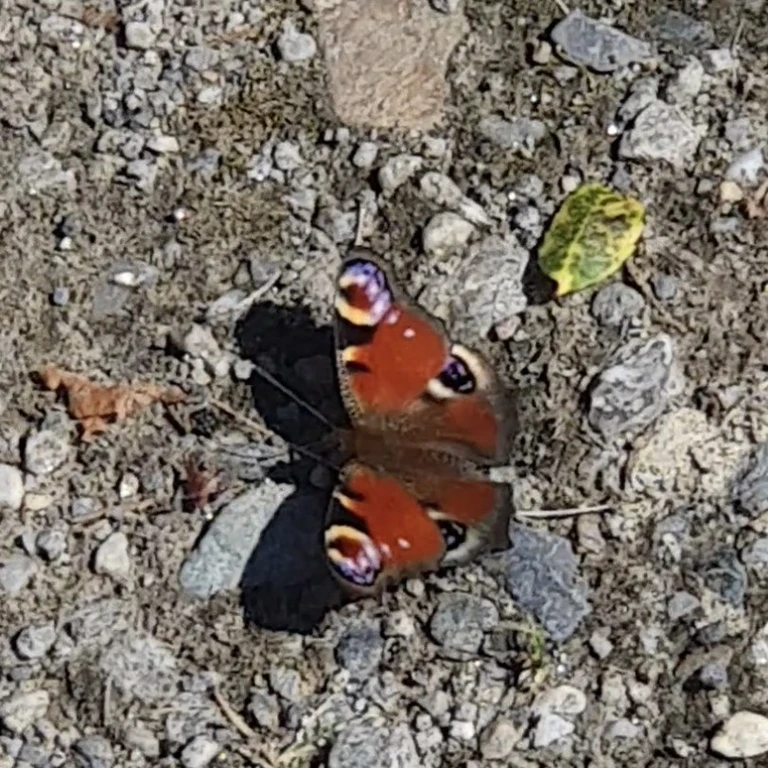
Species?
Aglais io
